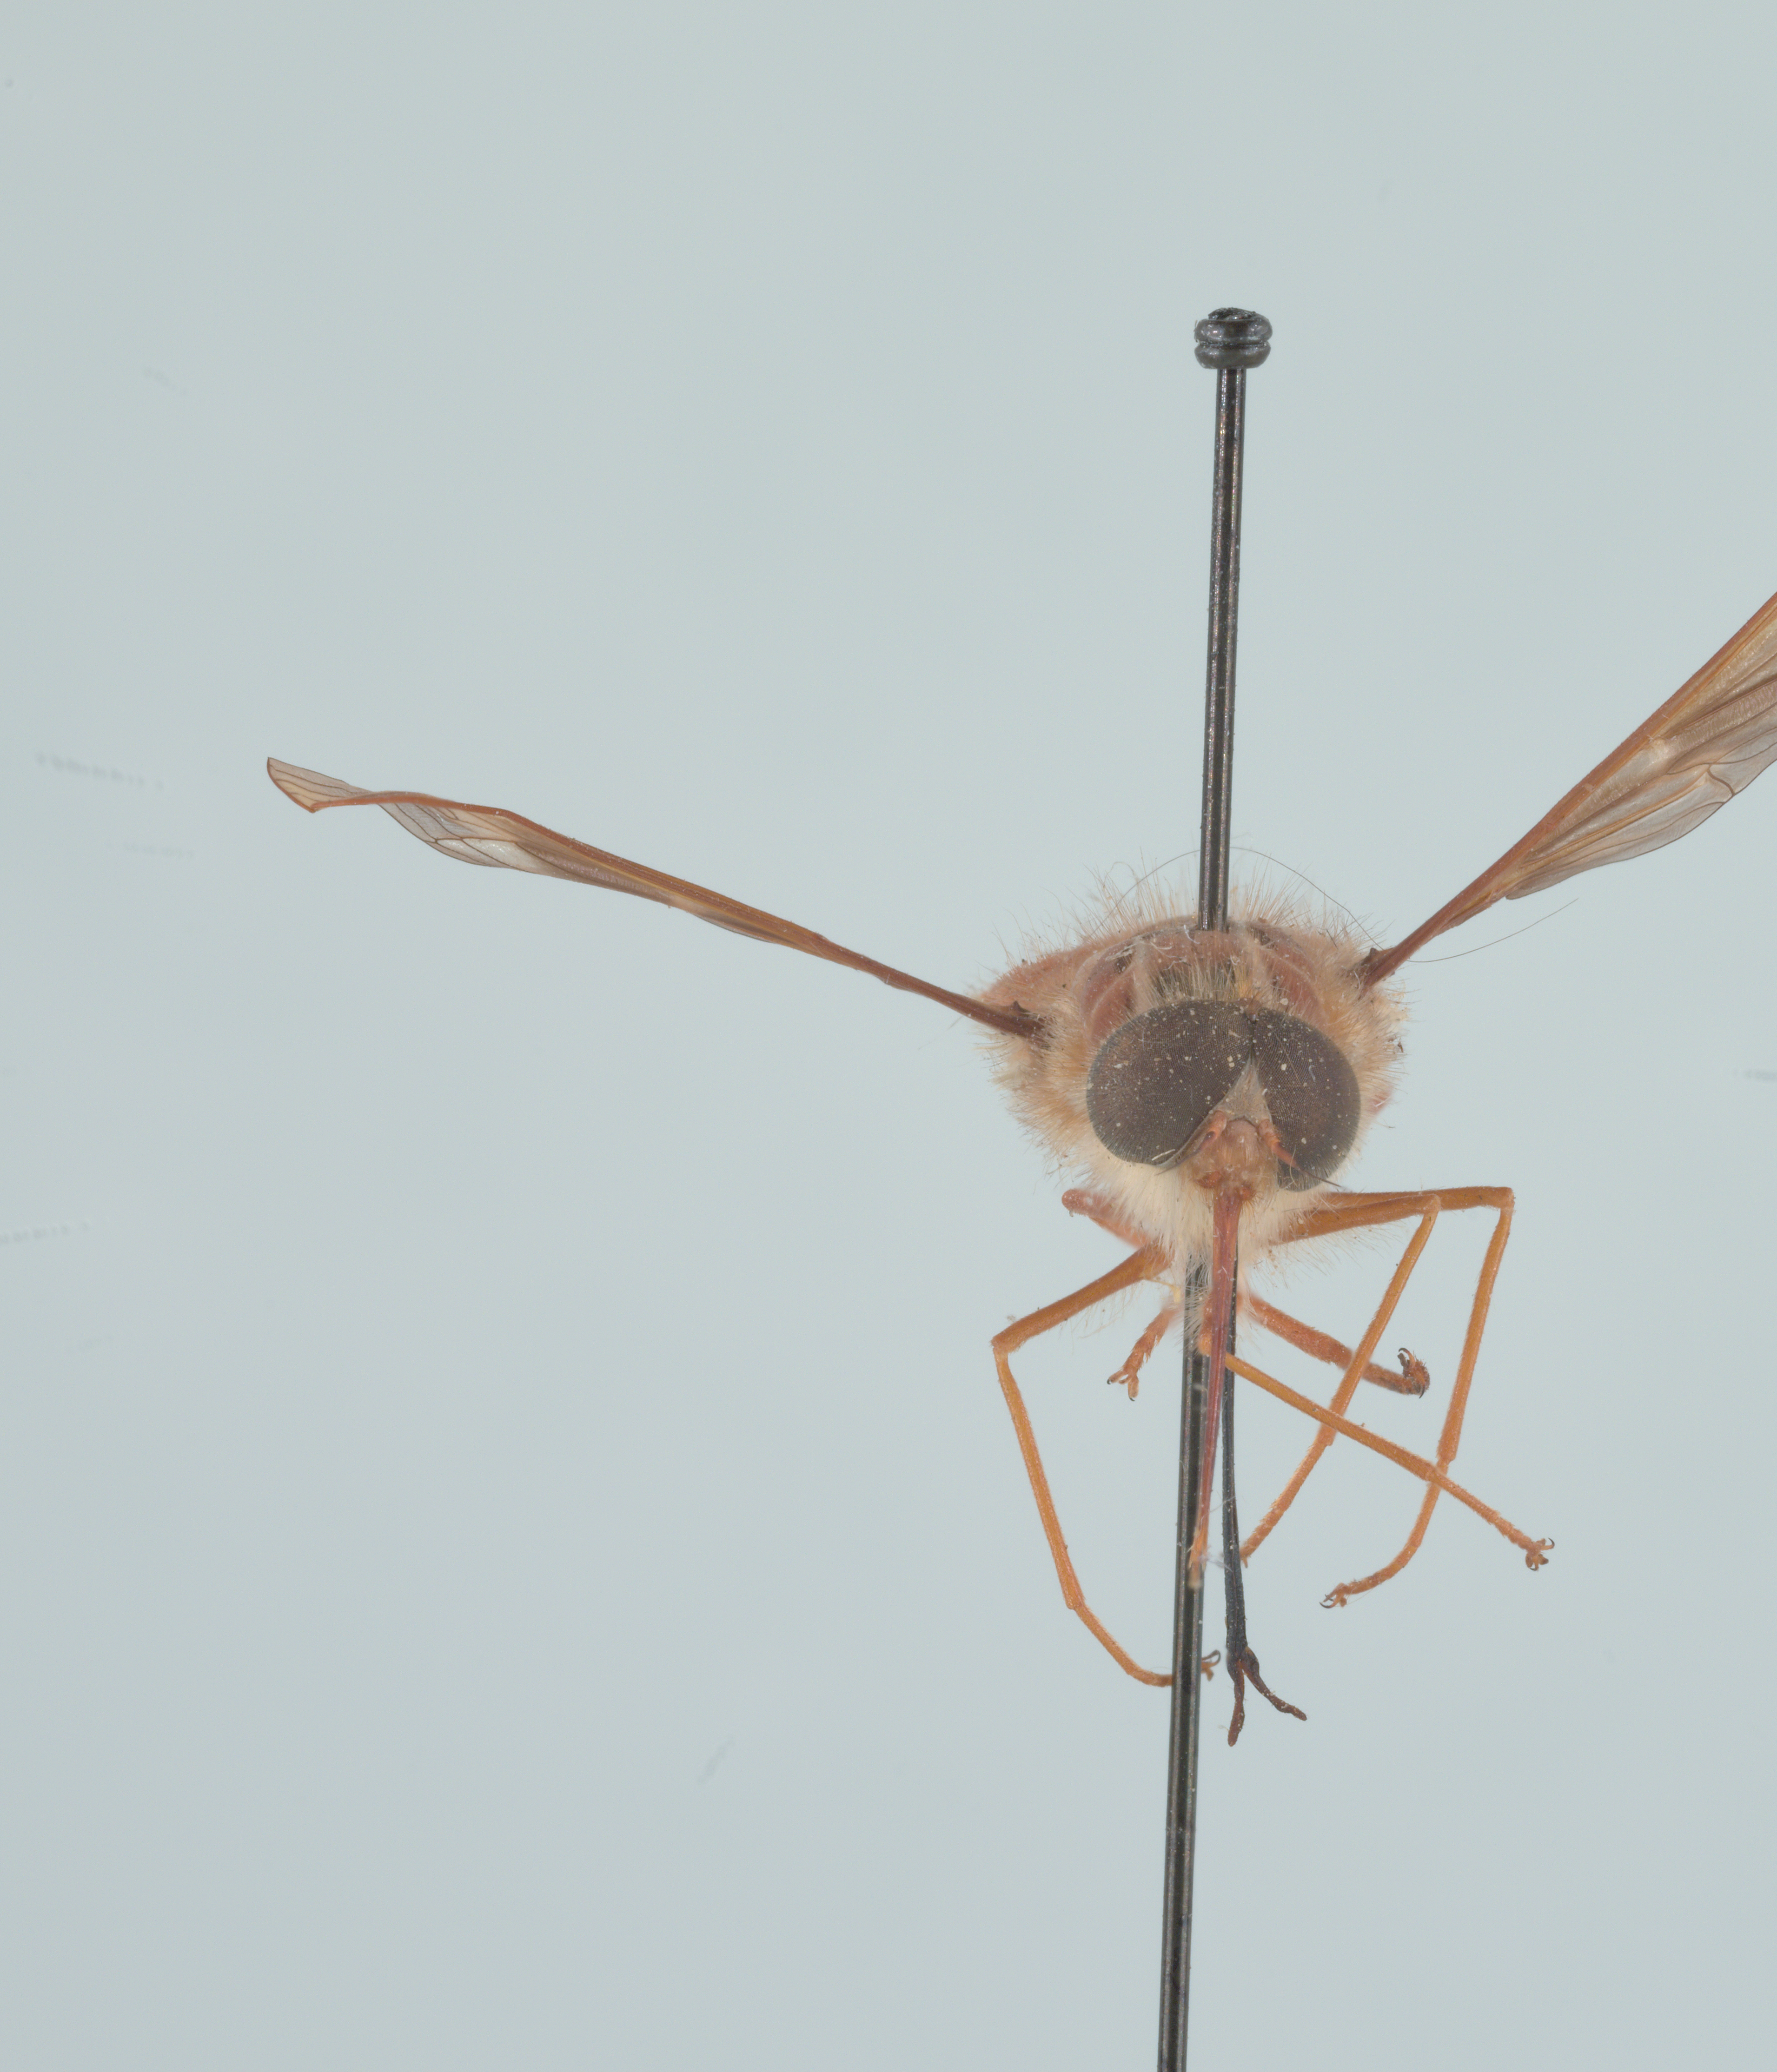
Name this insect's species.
Hirmoneura nubipennis (also Trichophthalma nubipennis)
